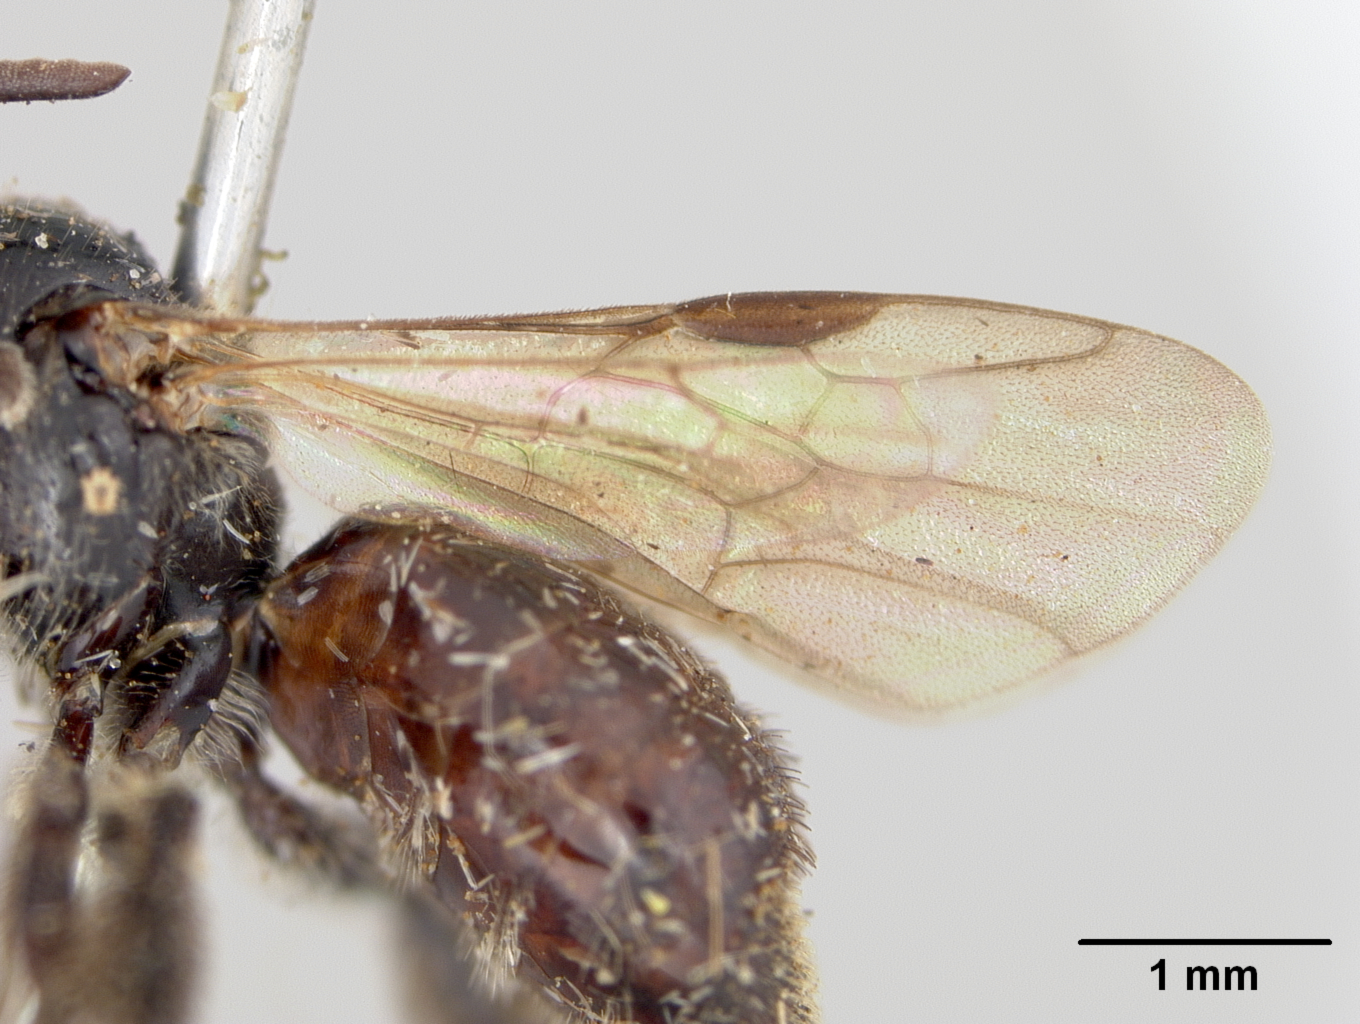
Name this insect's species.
Exoneura insularis
